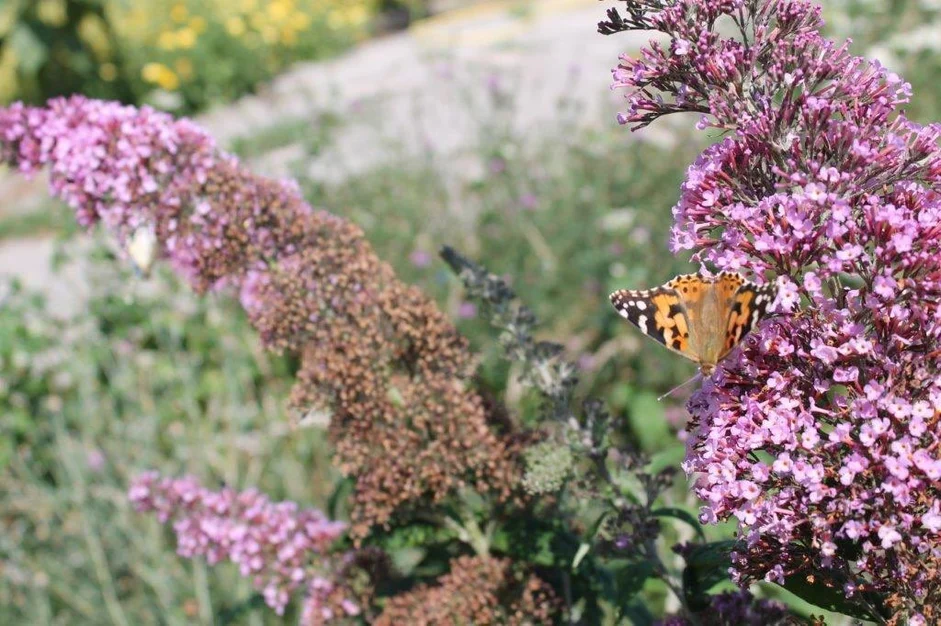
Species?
Vanessa cardui
